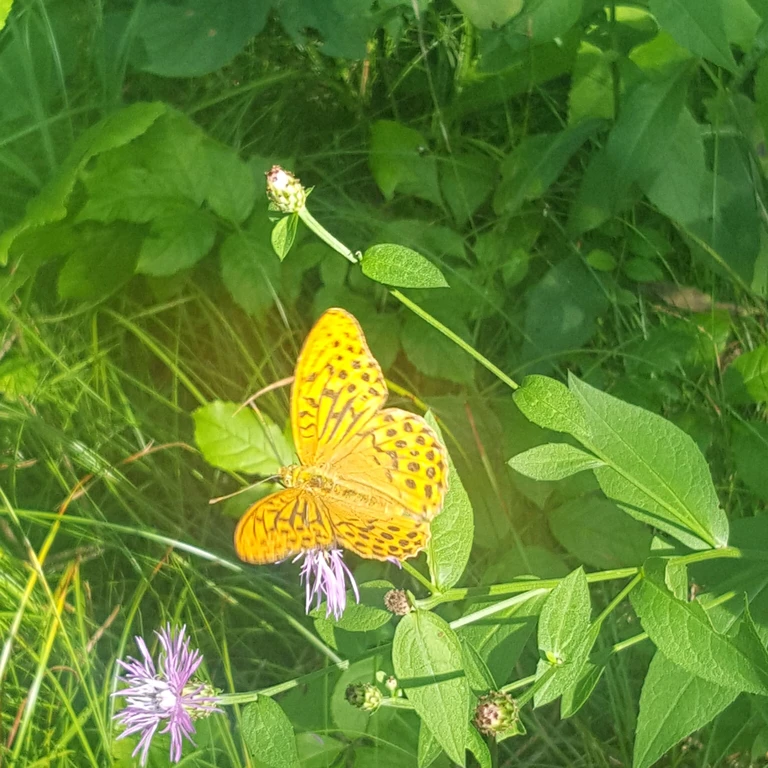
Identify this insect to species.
Argynnis paphia
